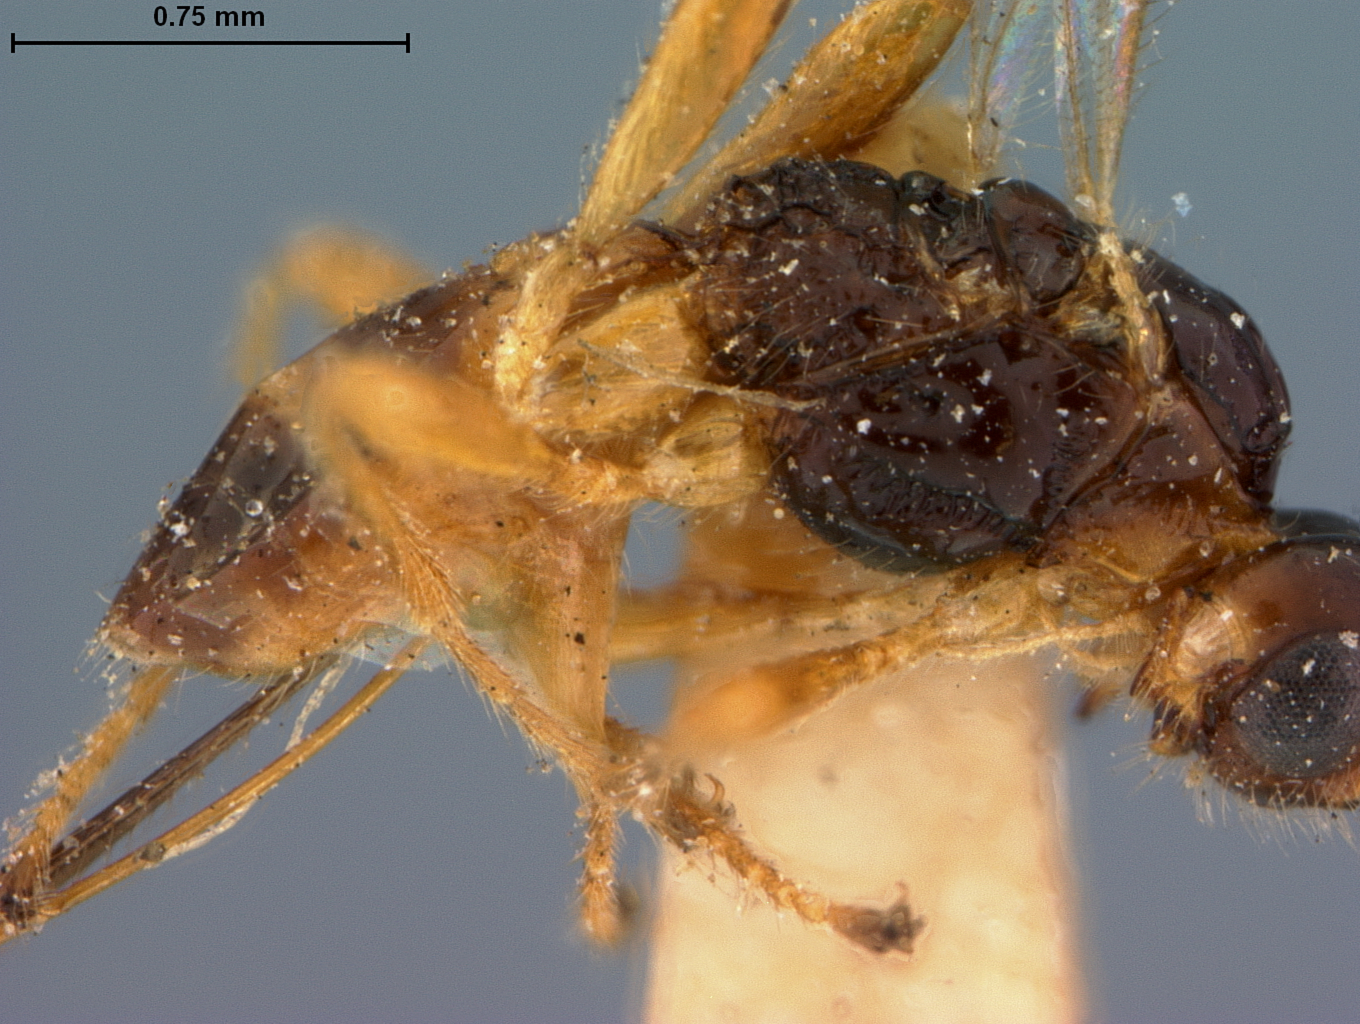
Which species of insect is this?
Phaenocarpa costata
